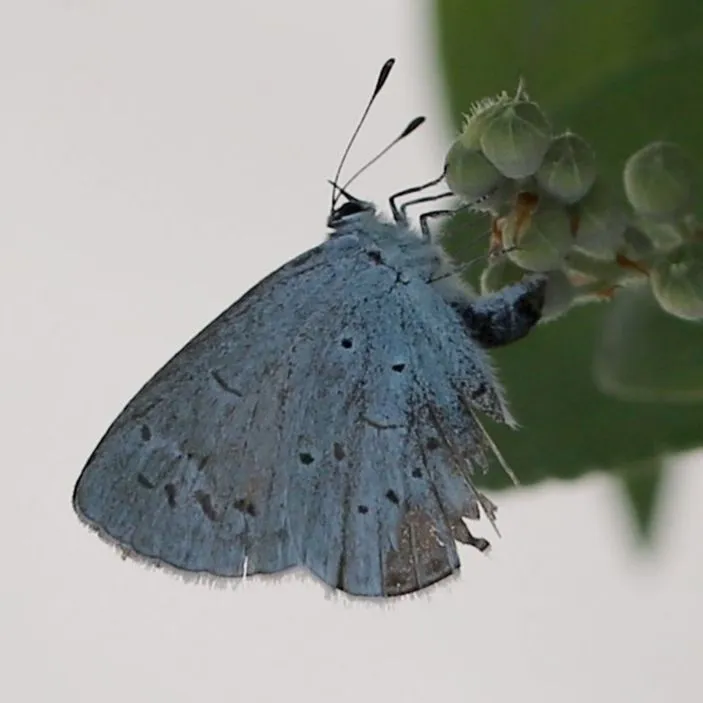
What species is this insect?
Celastrina argiolus
